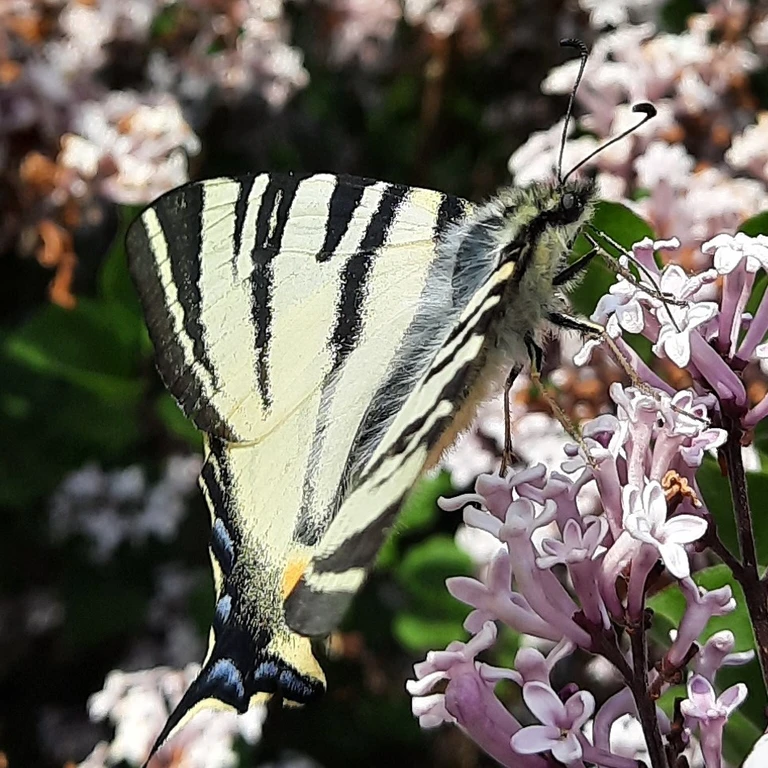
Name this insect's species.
Iphiclides podalirius
